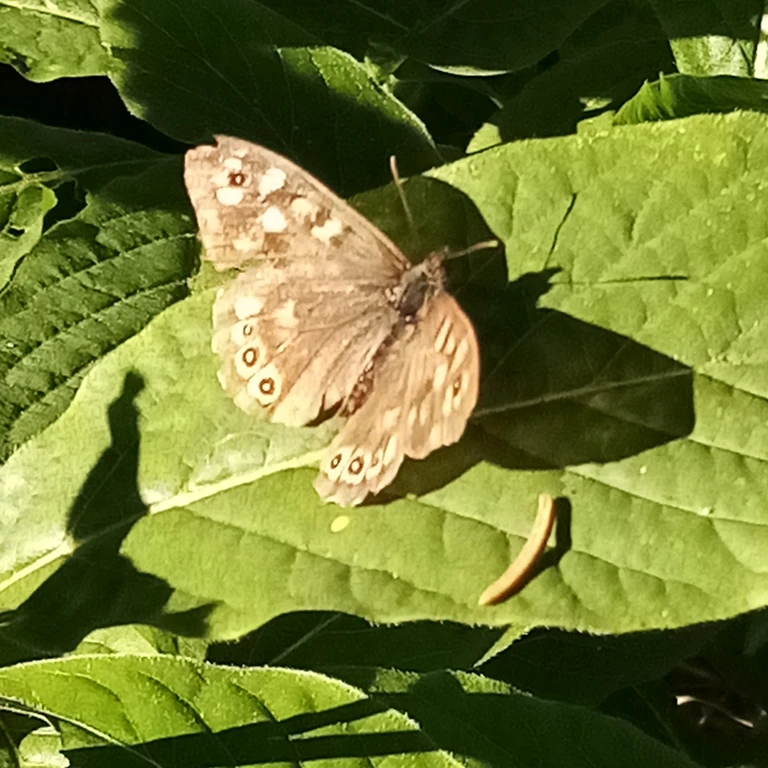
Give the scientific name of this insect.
Pararge aegeria
